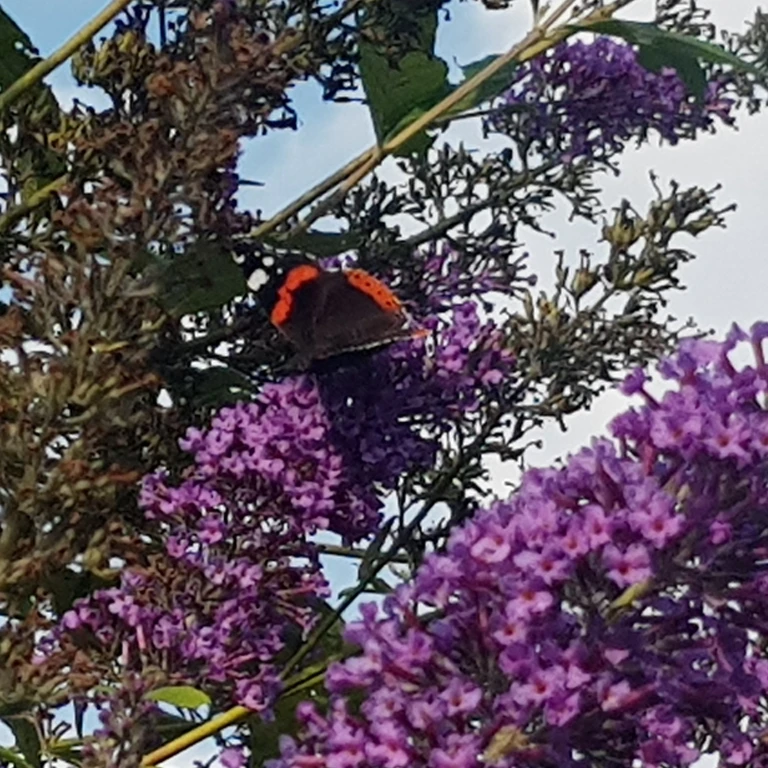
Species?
Vanessa atalanta
